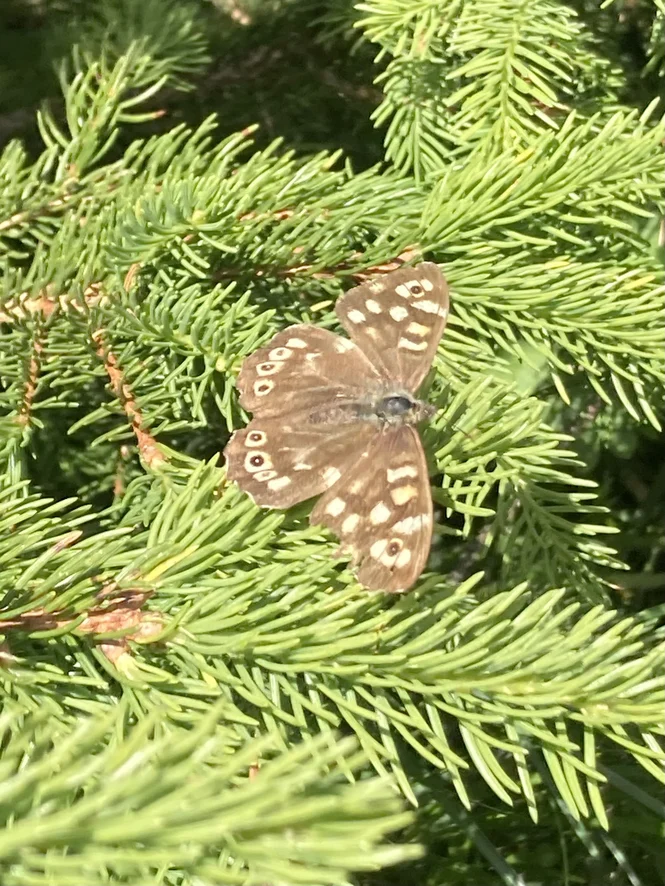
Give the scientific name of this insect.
Pararge aegeria
